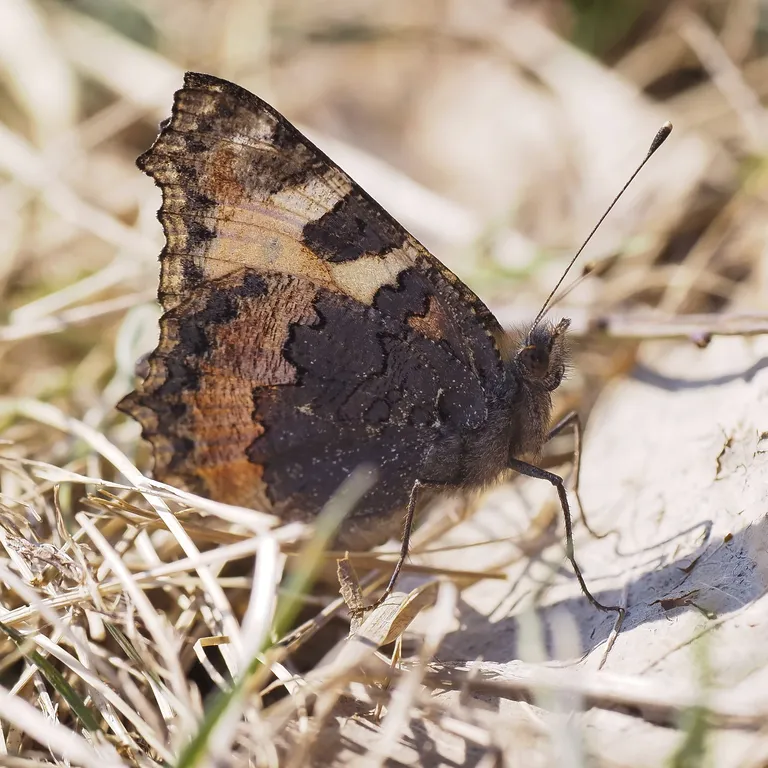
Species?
Aglais urticae
